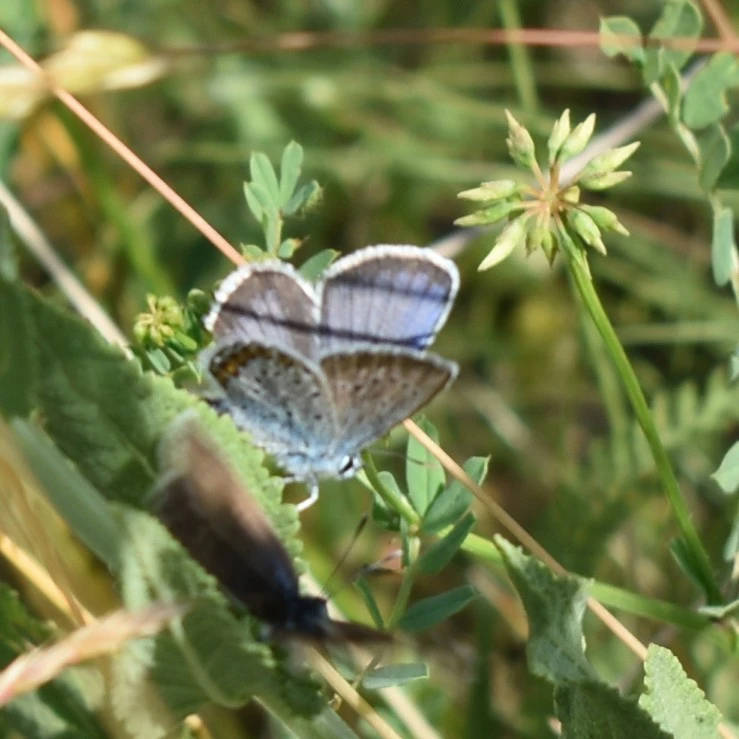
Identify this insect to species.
Plebejus argus
